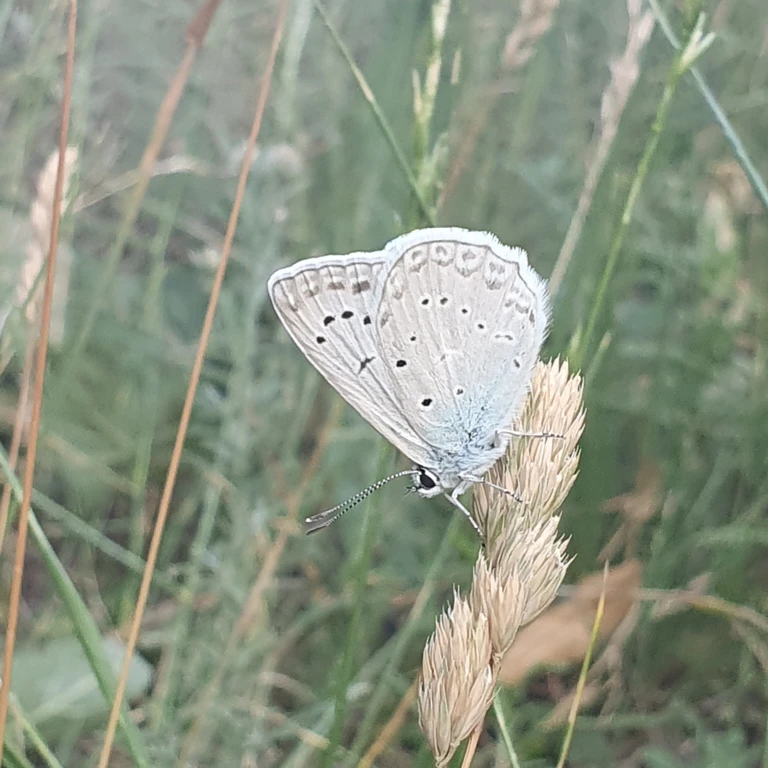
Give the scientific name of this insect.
Polyommatus daphnis
